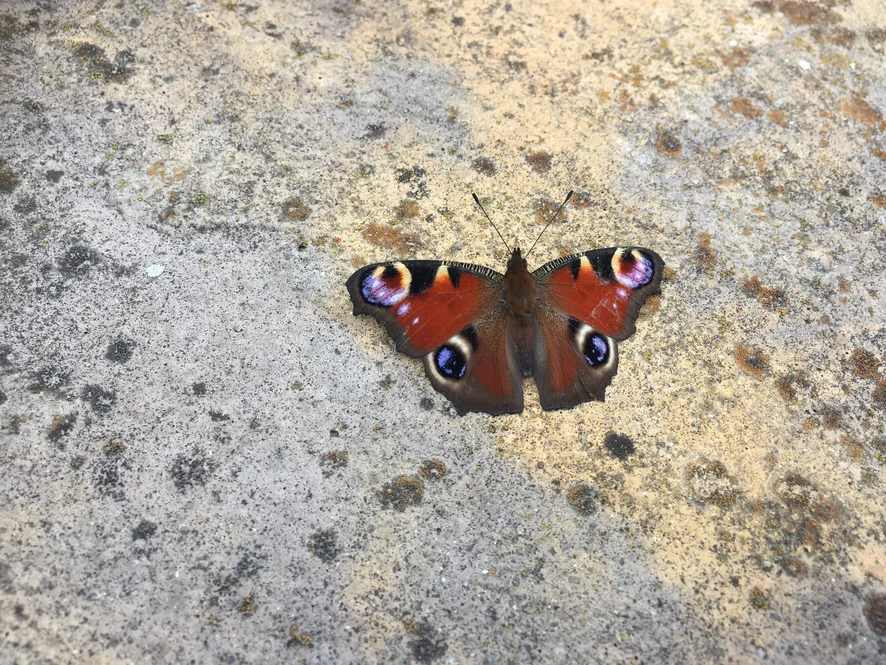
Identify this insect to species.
Aglais io
